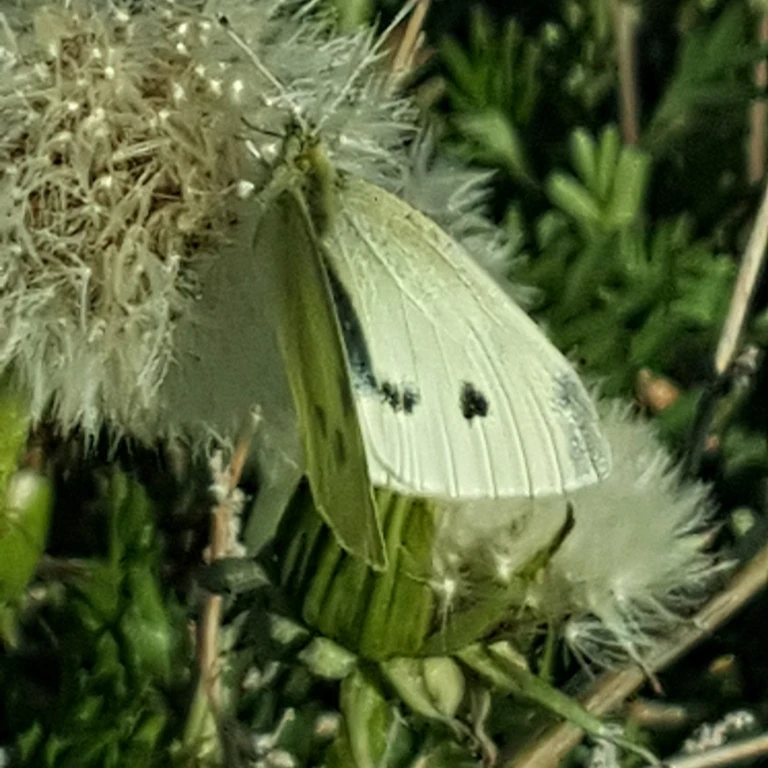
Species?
Pieris rapae
